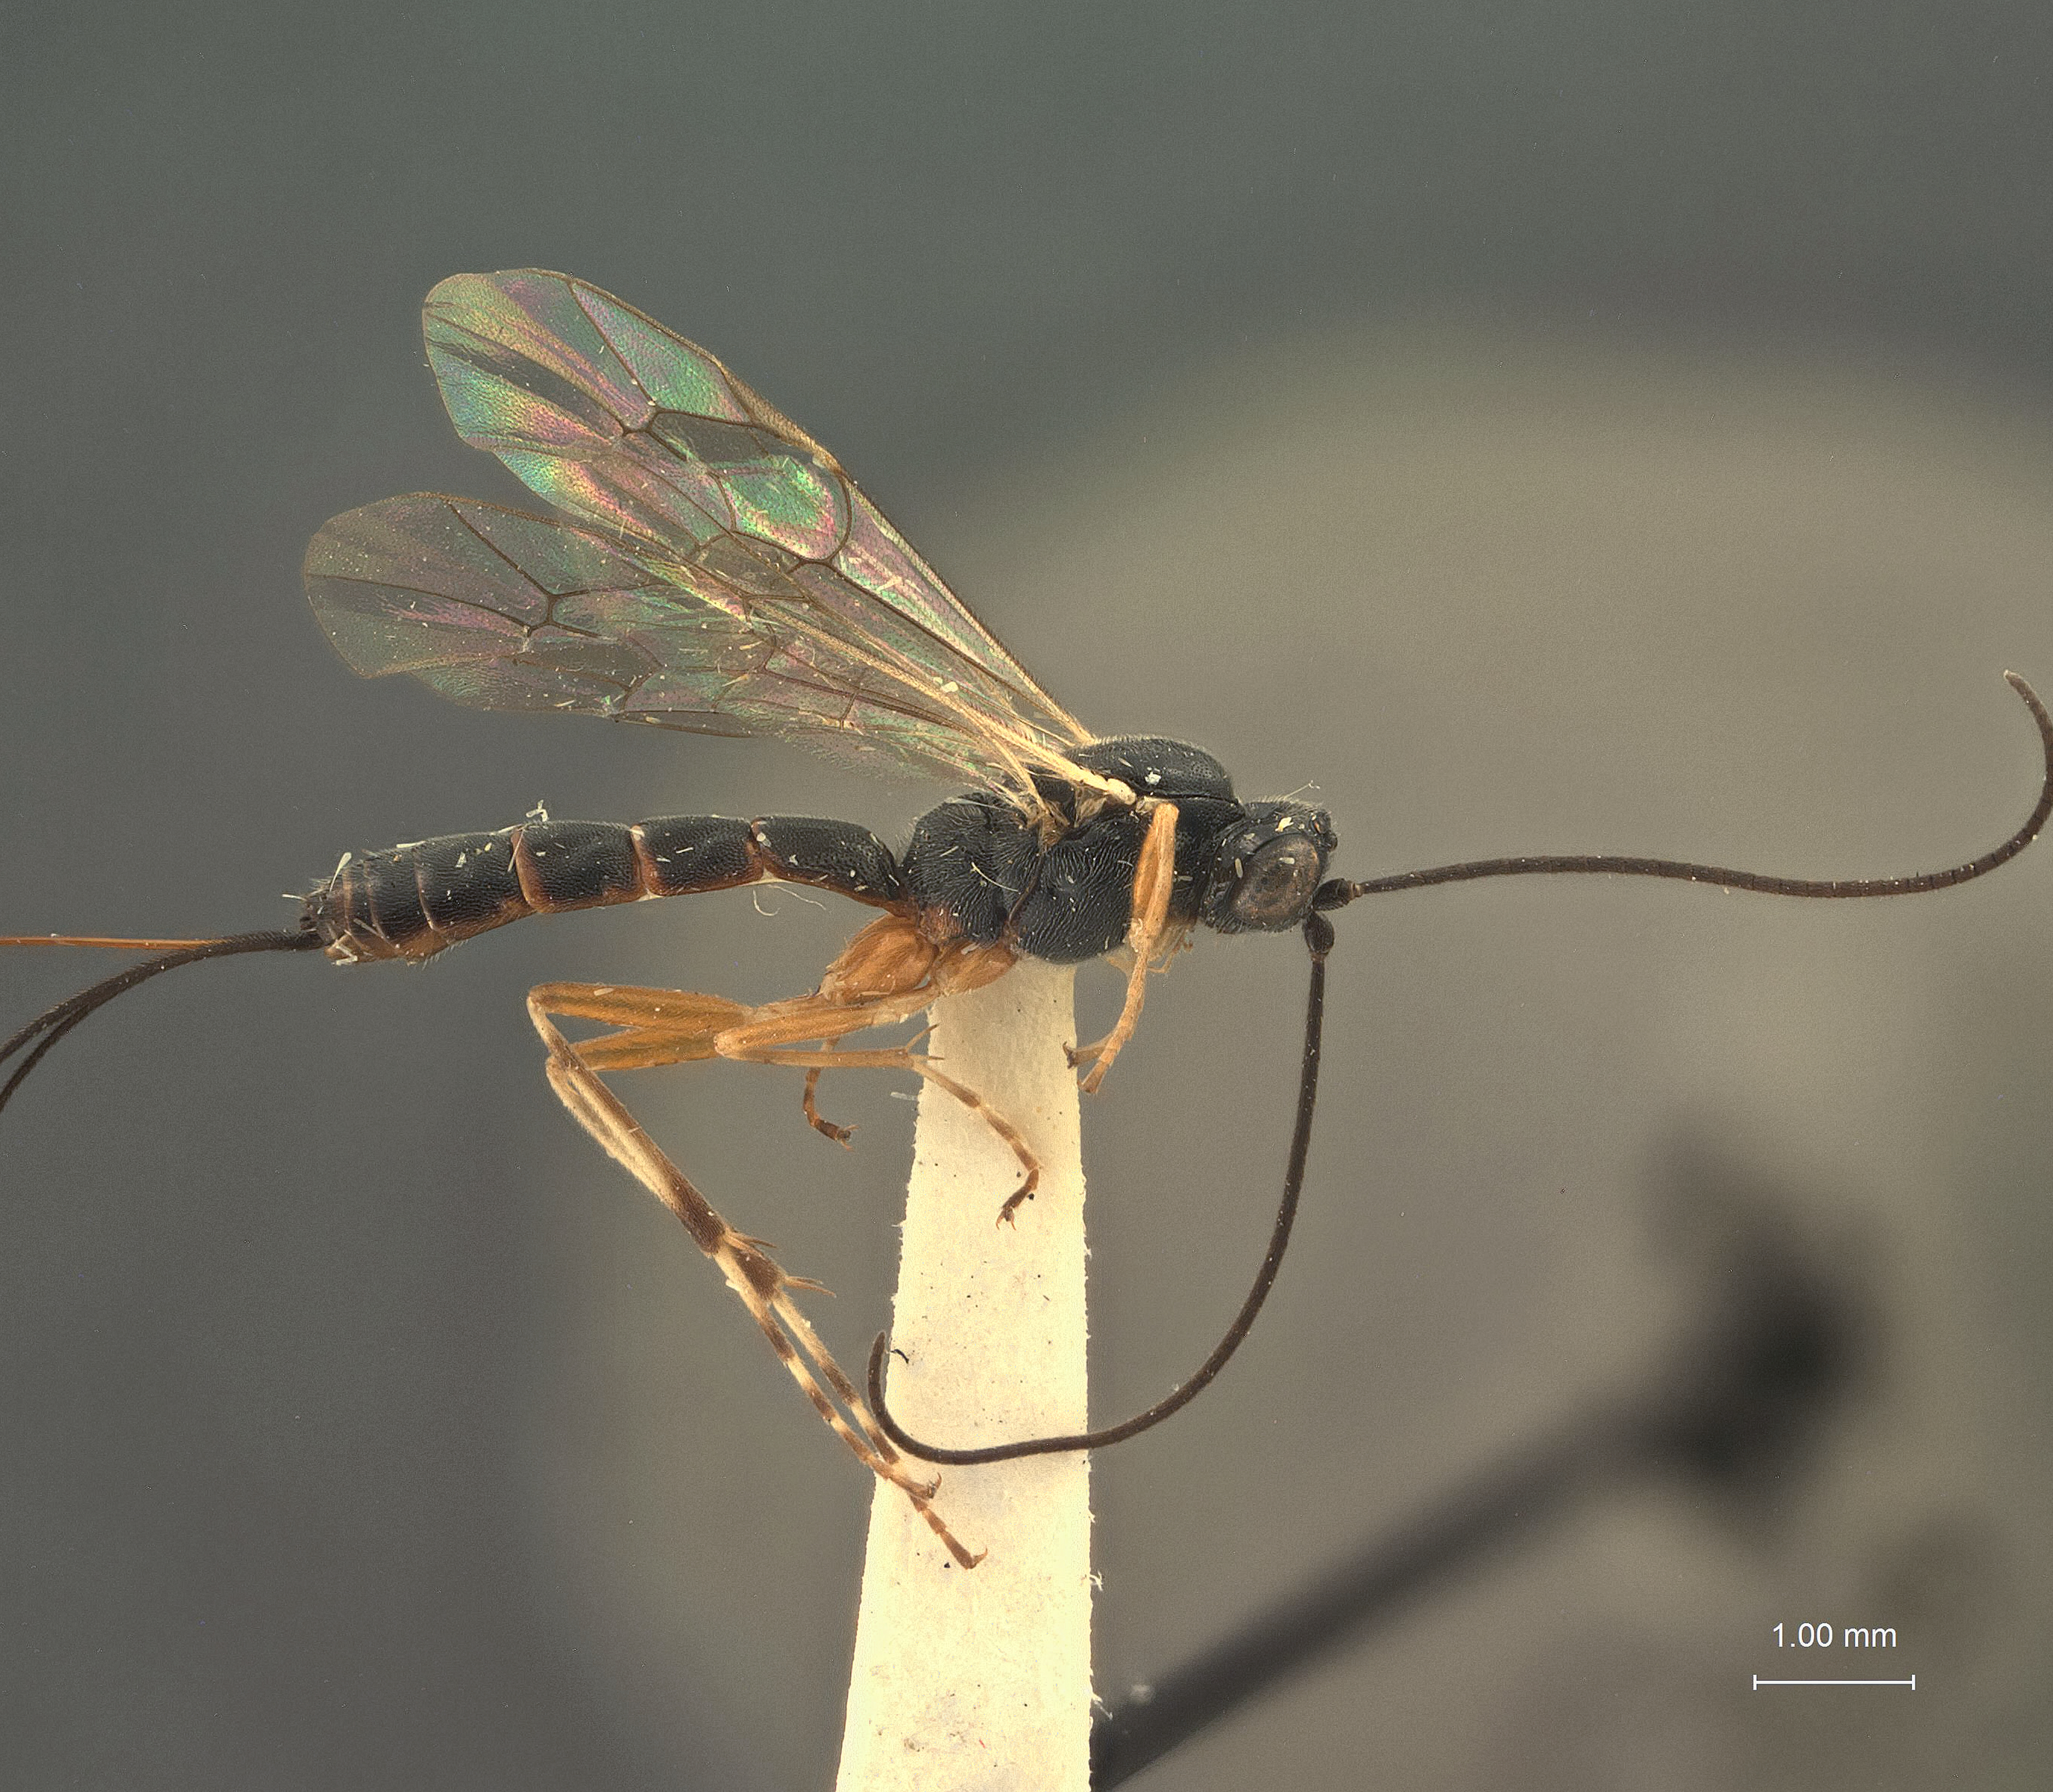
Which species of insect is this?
Glypta carolellae
